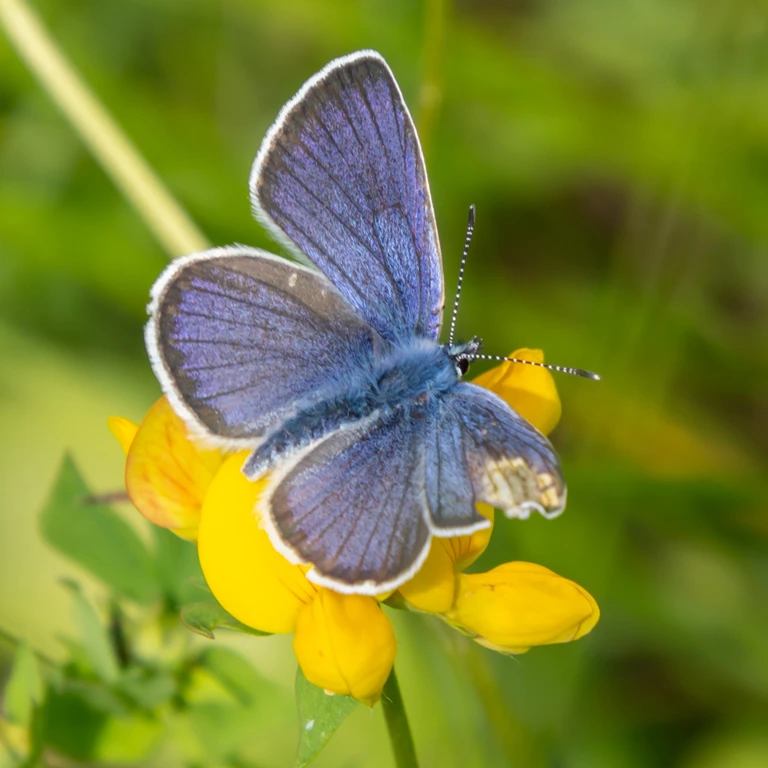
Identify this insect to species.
Cyaniris semiargus
